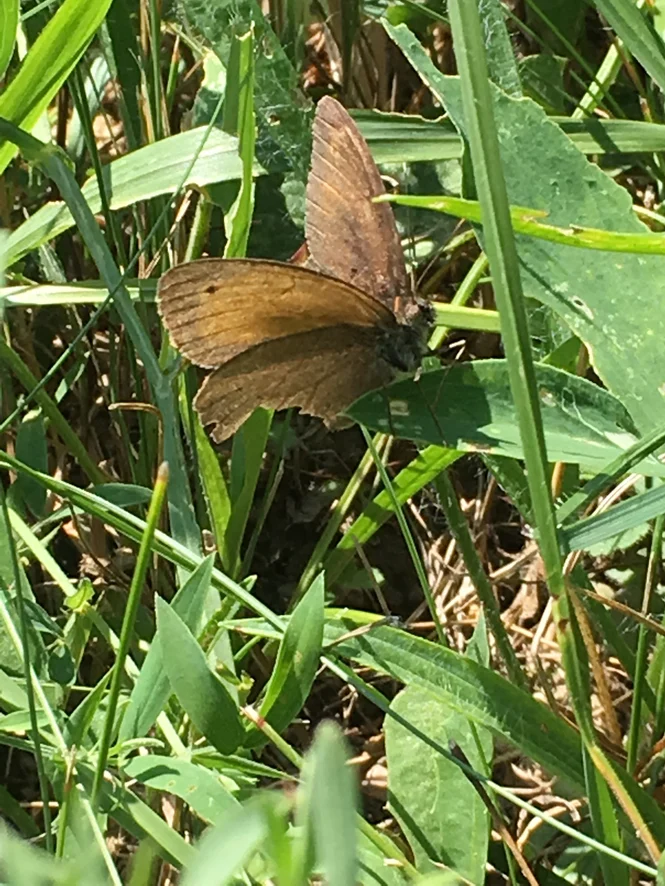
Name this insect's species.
Maniola jurtina
